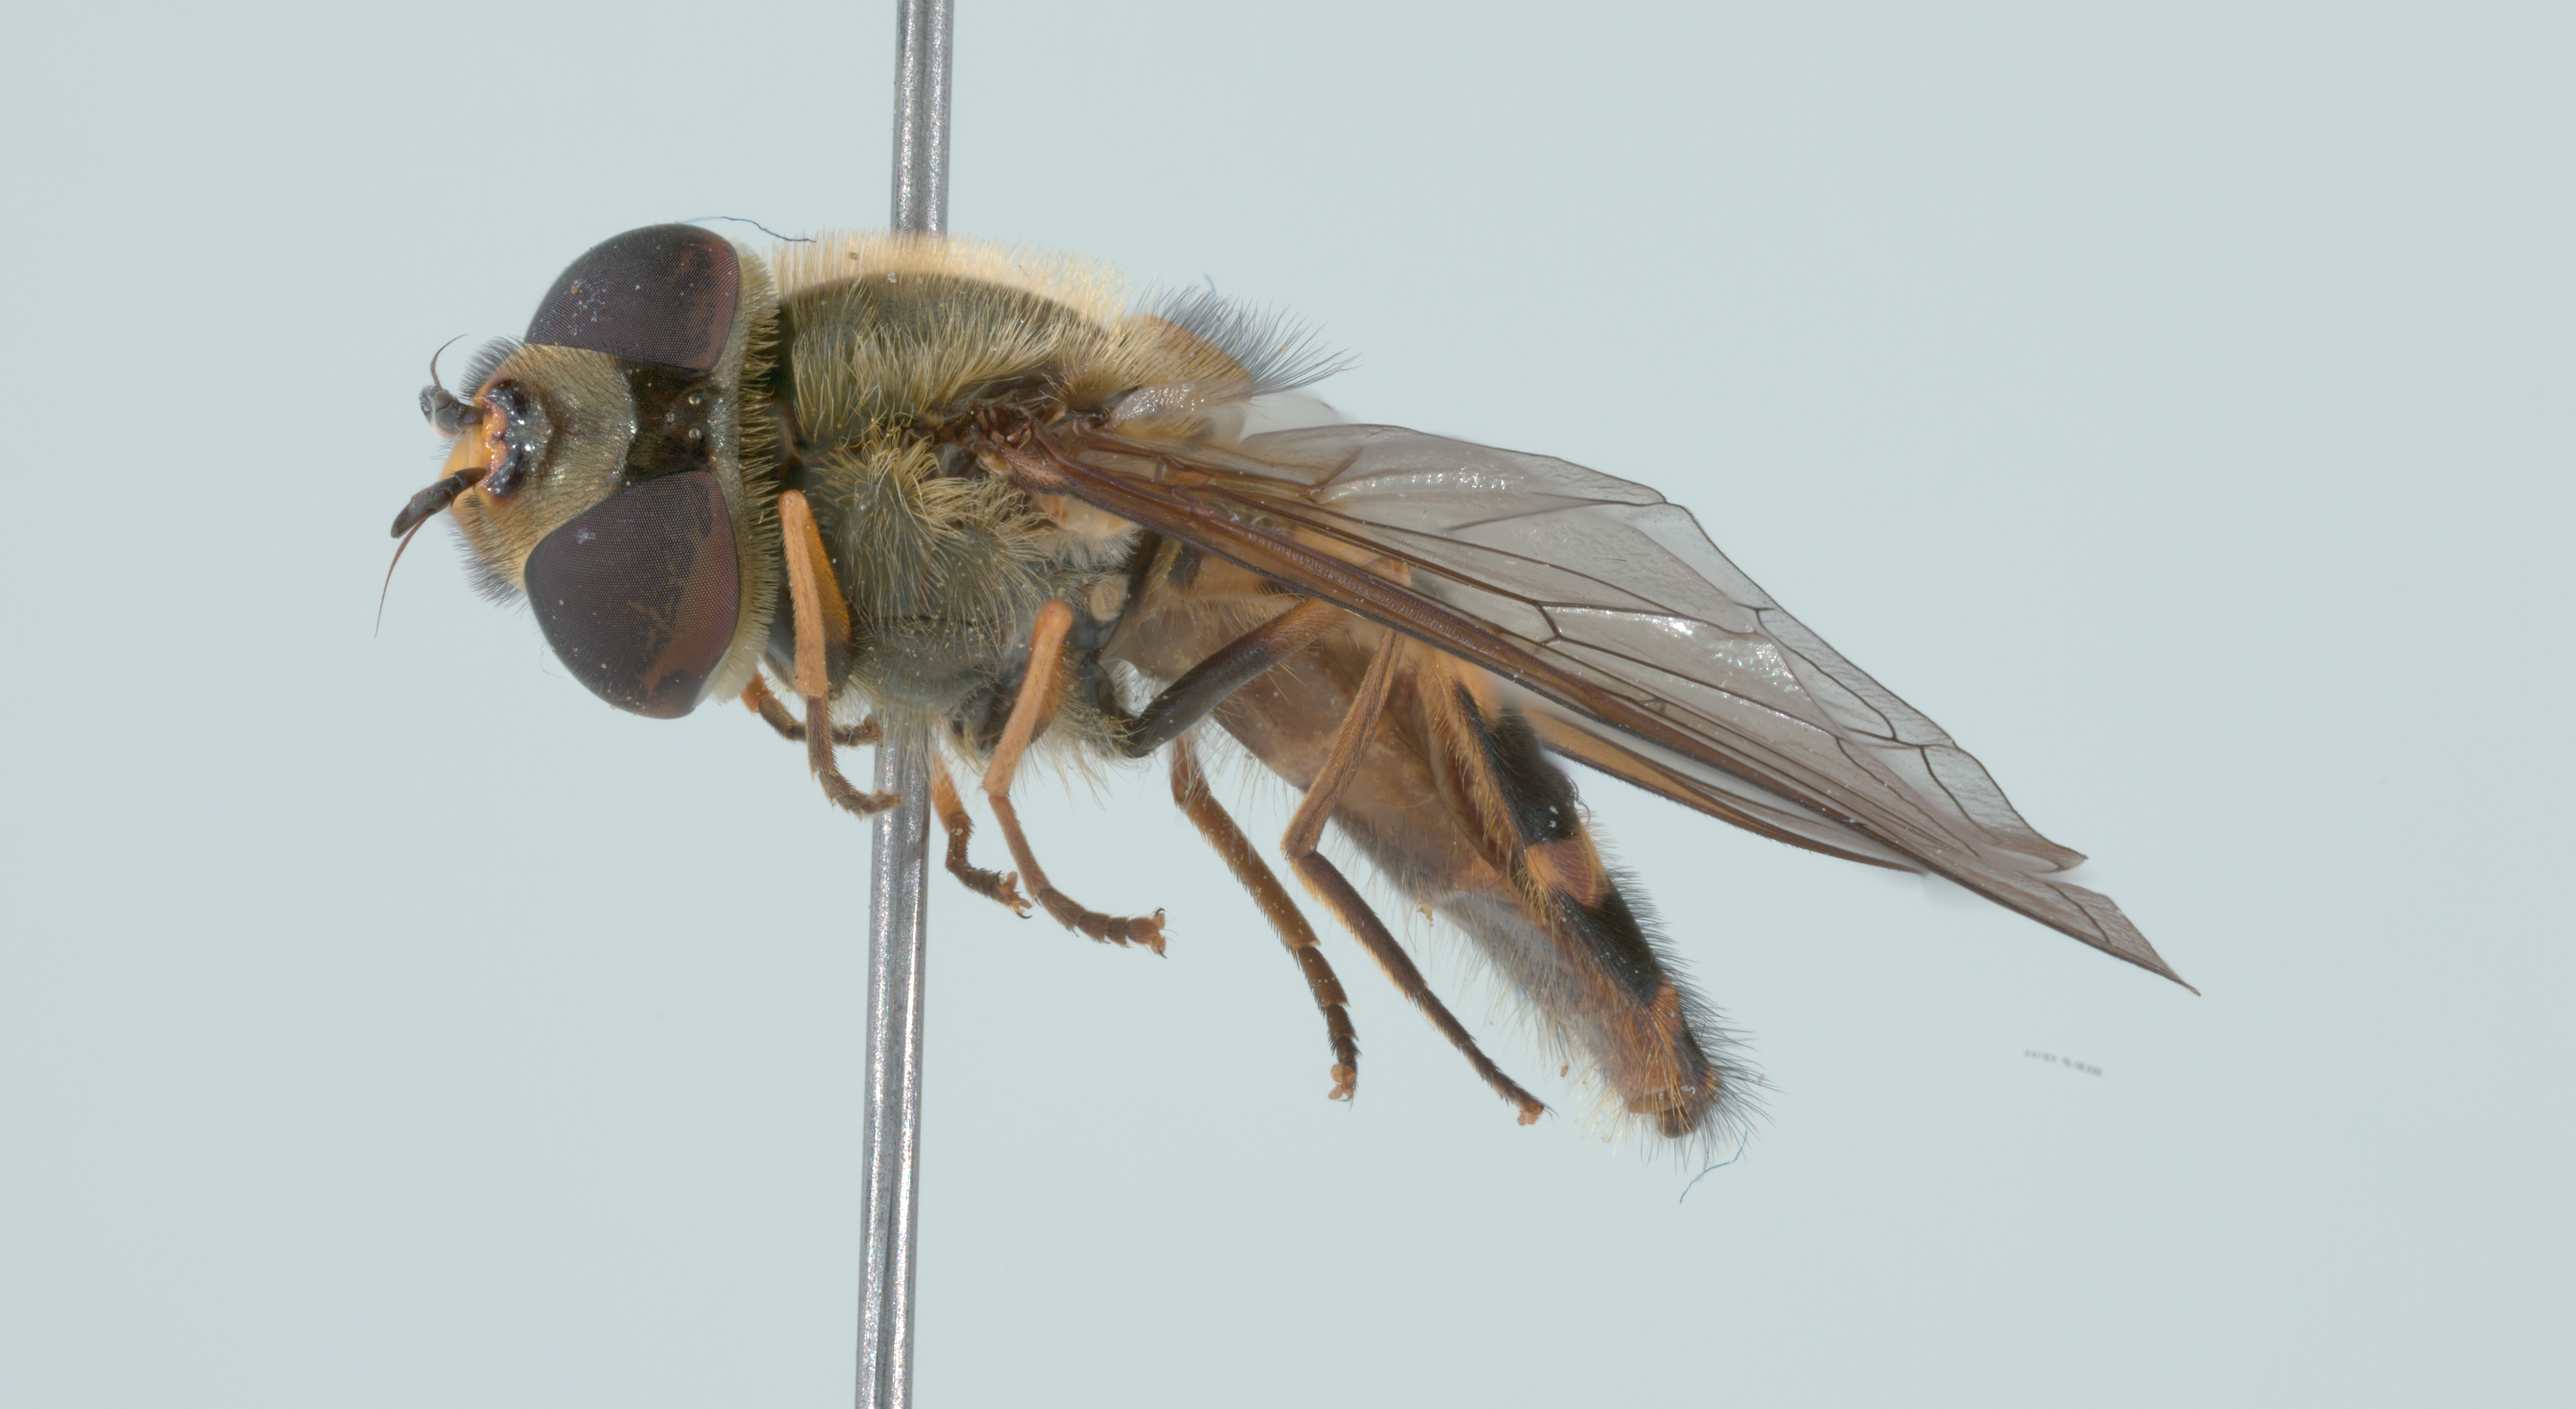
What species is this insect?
Syrphus torvus
